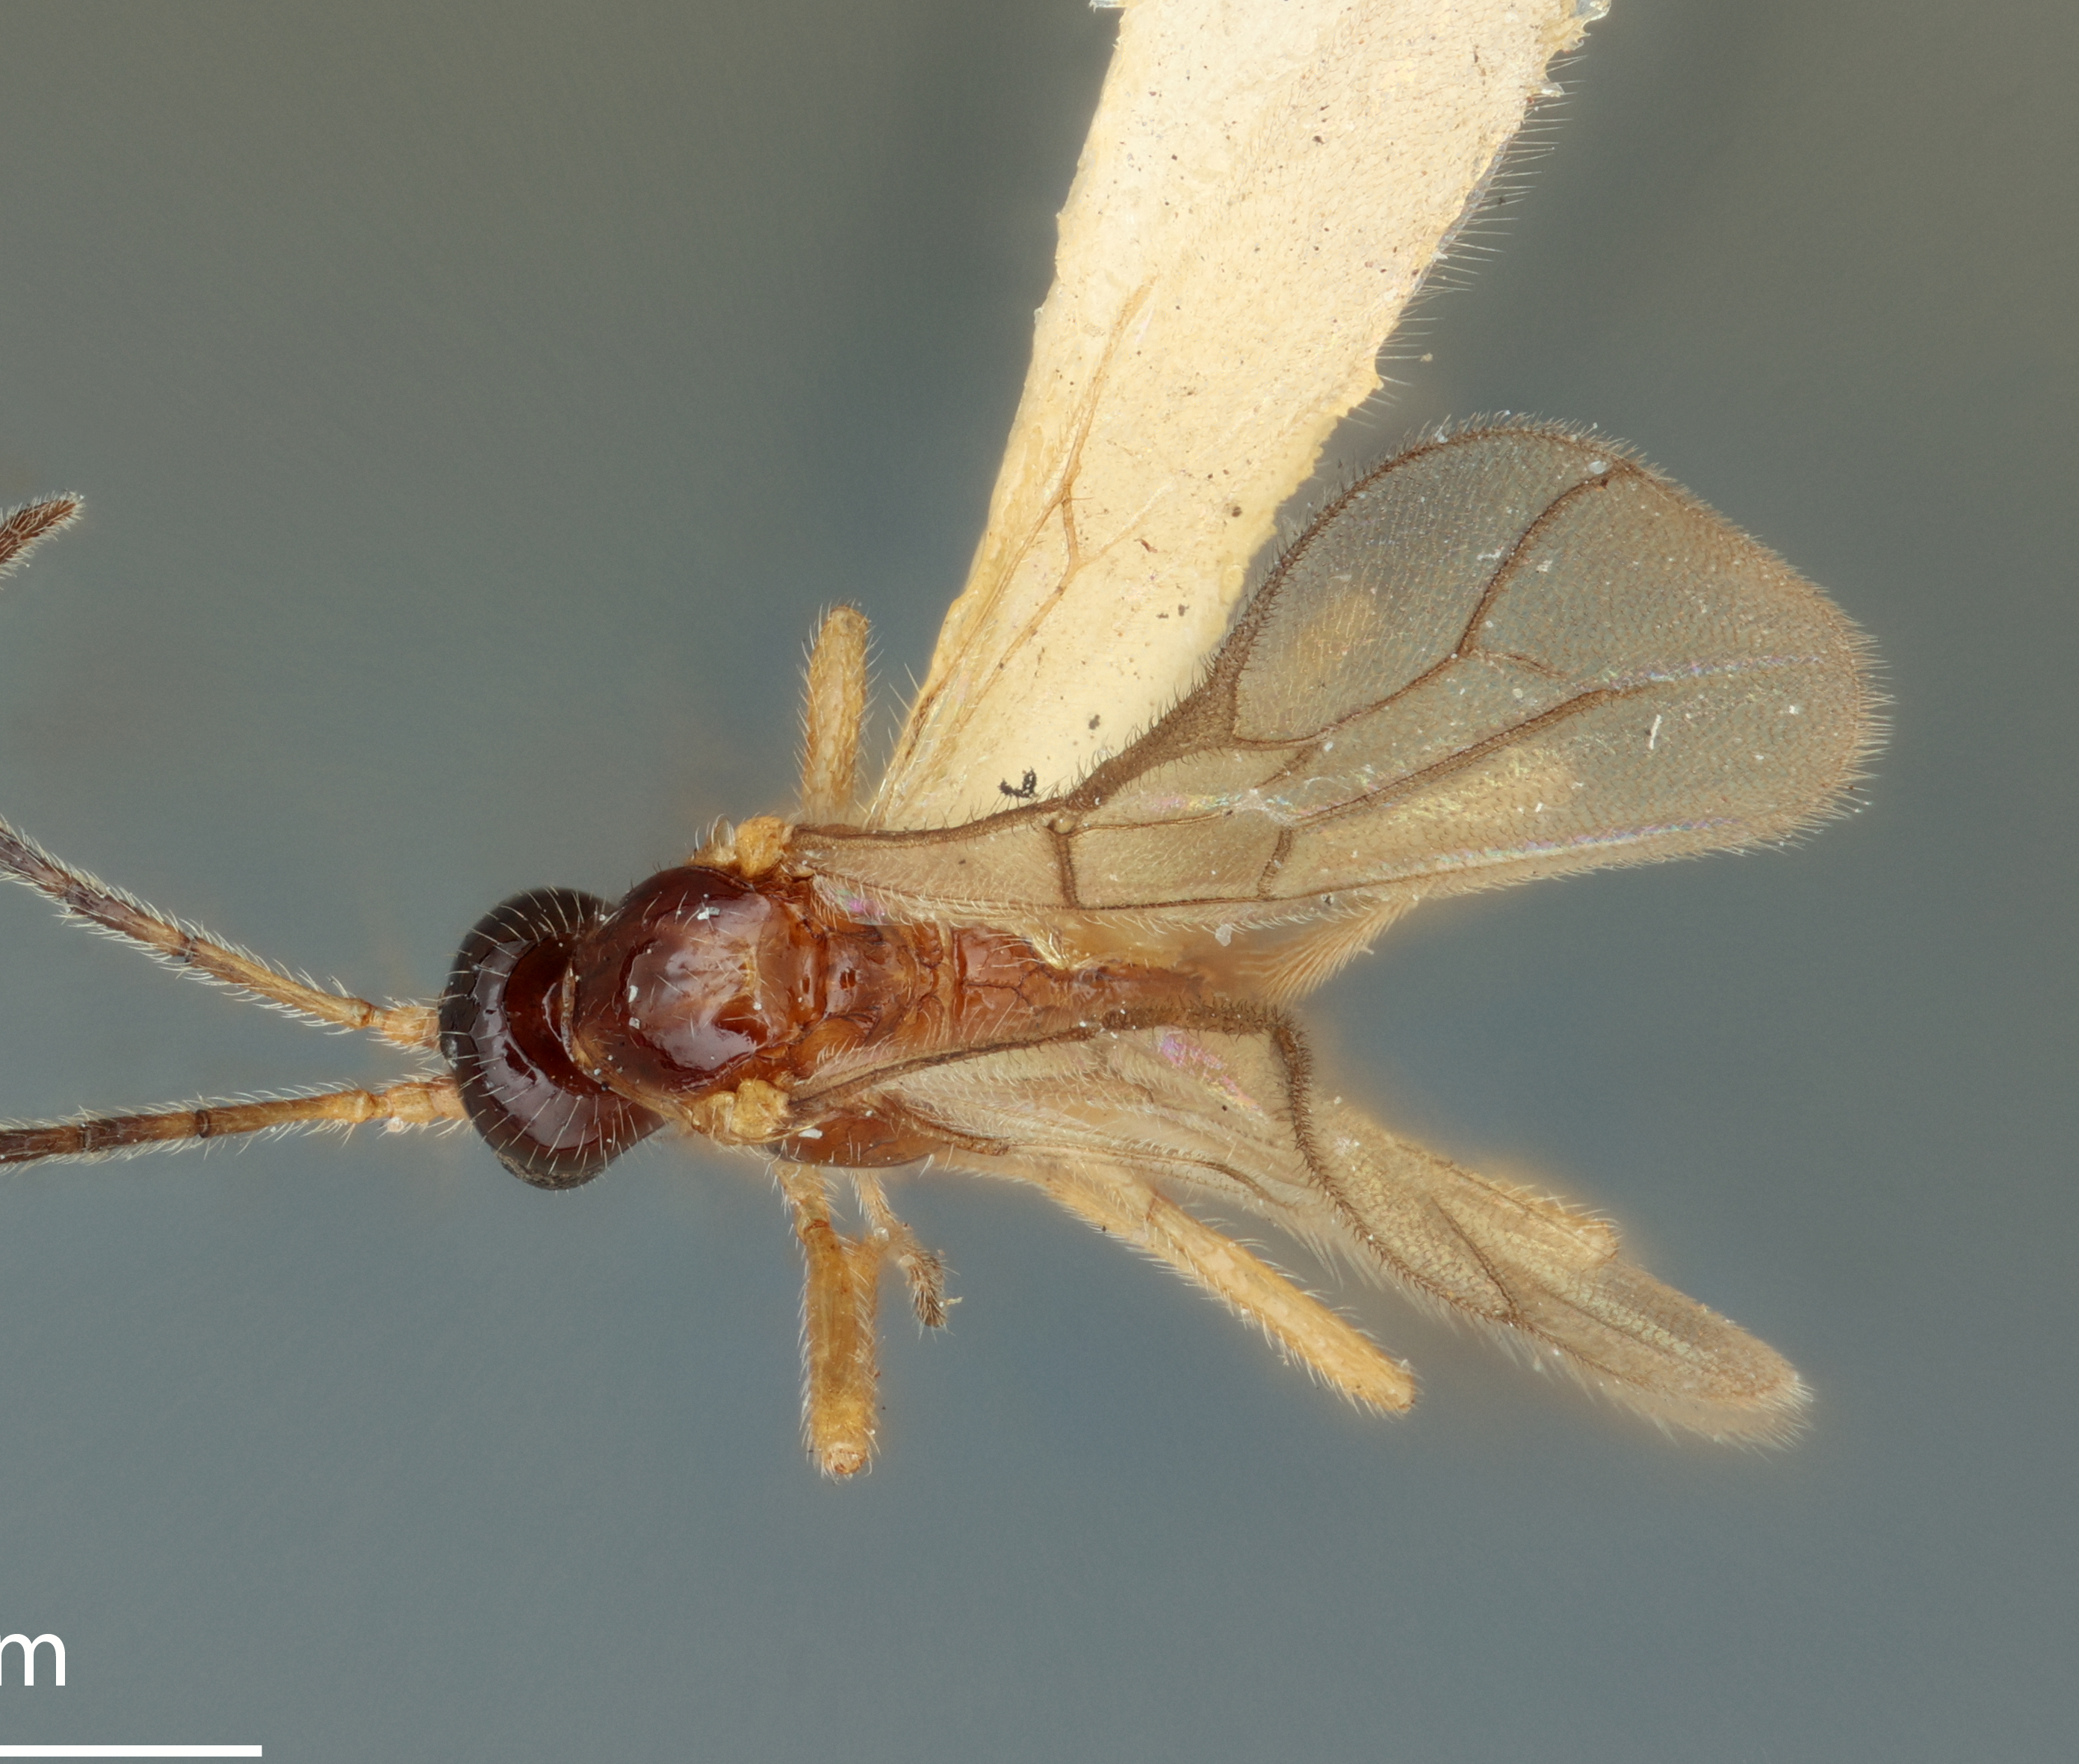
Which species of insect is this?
Ephedrus musebecki
